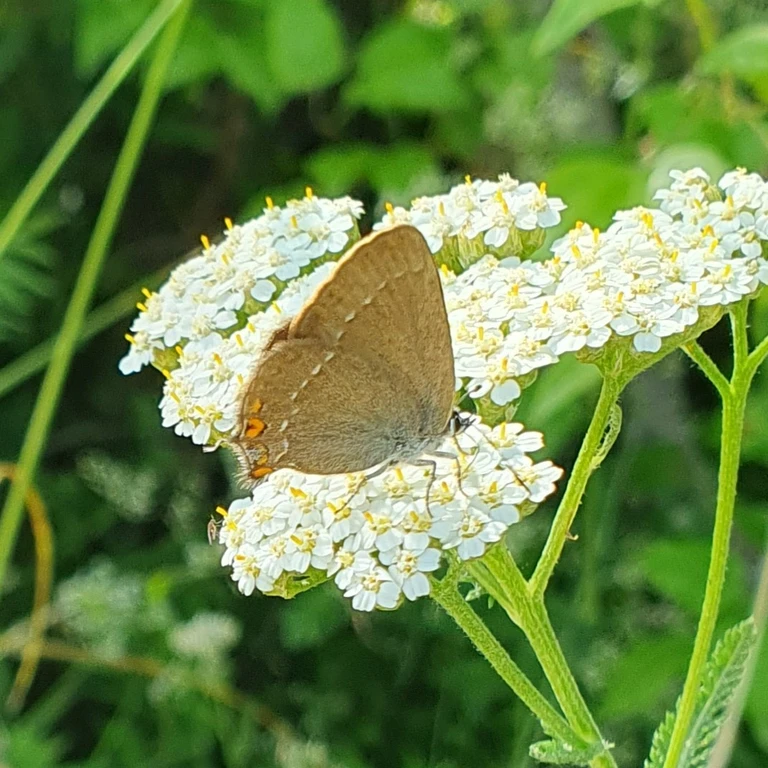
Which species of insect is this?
Satyrium acaciae (also Strymon acaciae)
